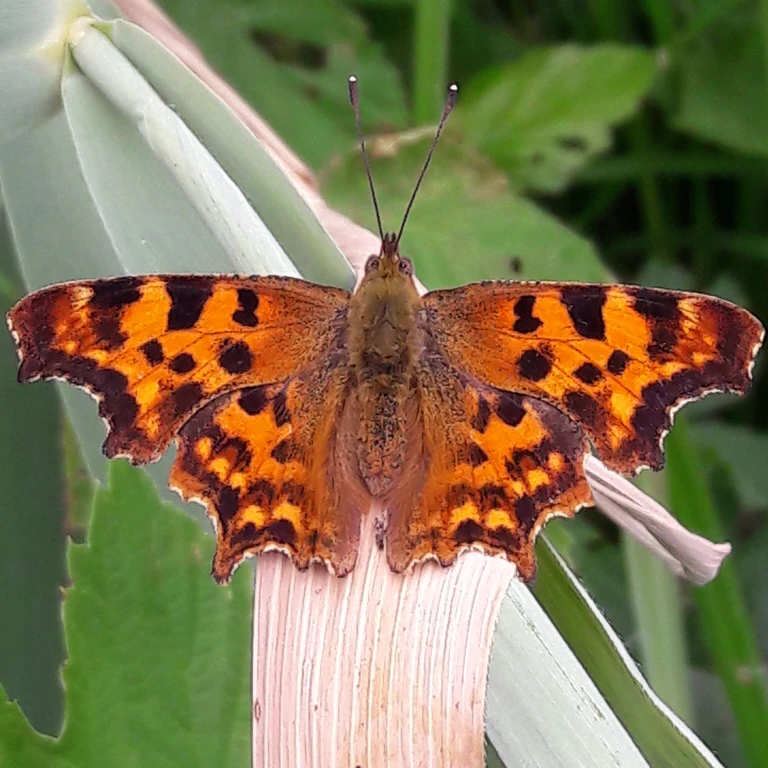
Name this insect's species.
Polygonia c-album
